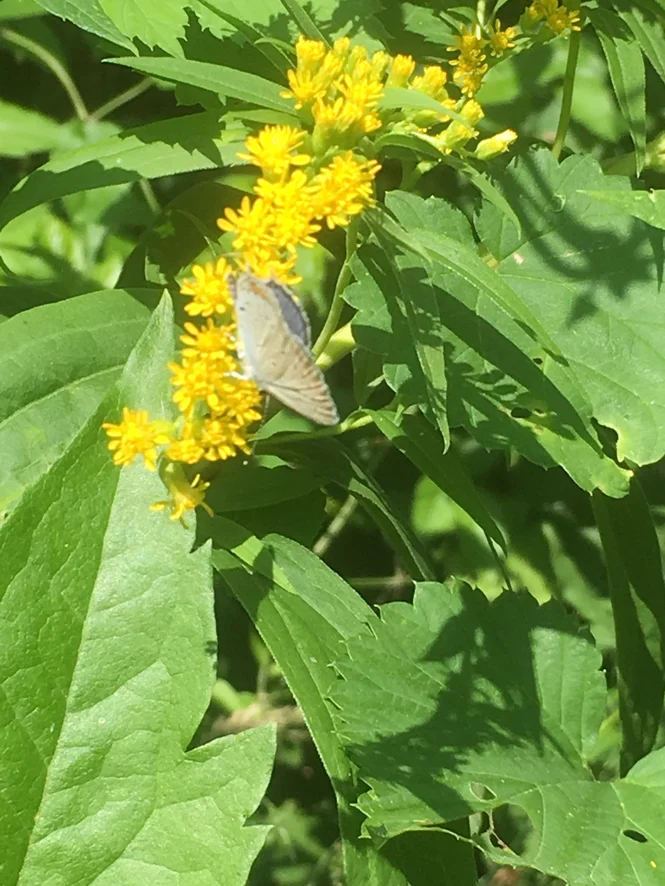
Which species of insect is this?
Cupido argiades (also Elkalyce argiades)
